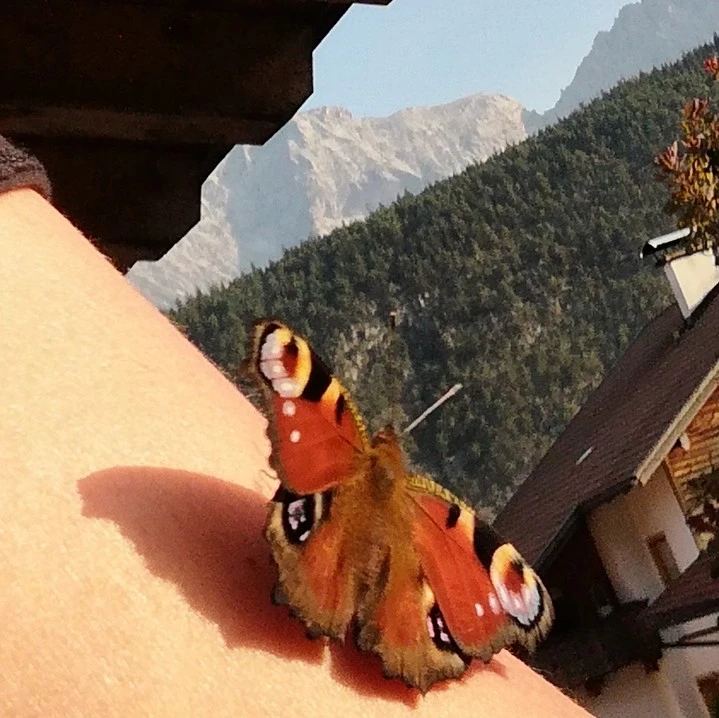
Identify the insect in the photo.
Aglais io
